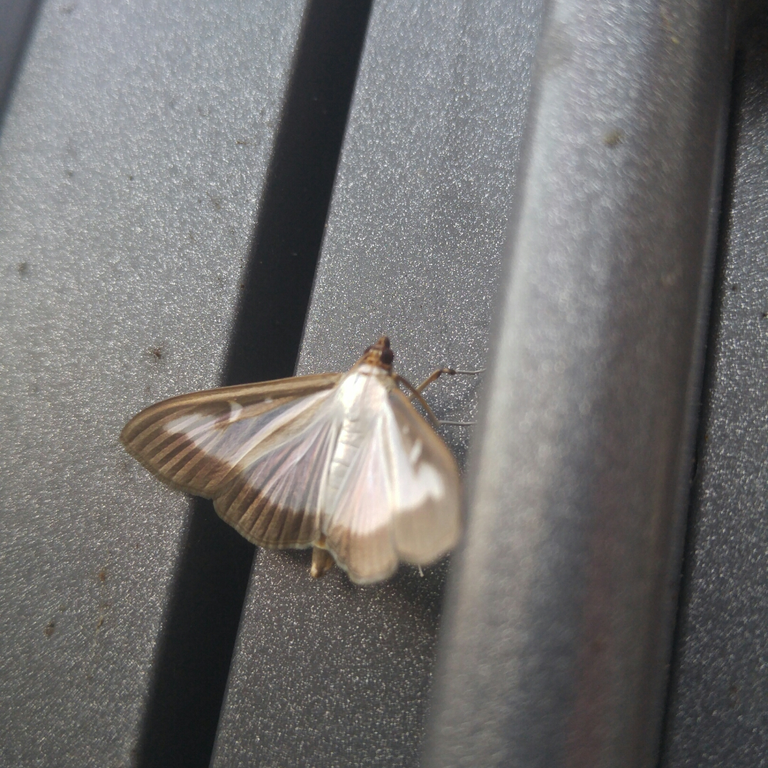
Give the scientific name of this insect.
Cydalima perspectalis
